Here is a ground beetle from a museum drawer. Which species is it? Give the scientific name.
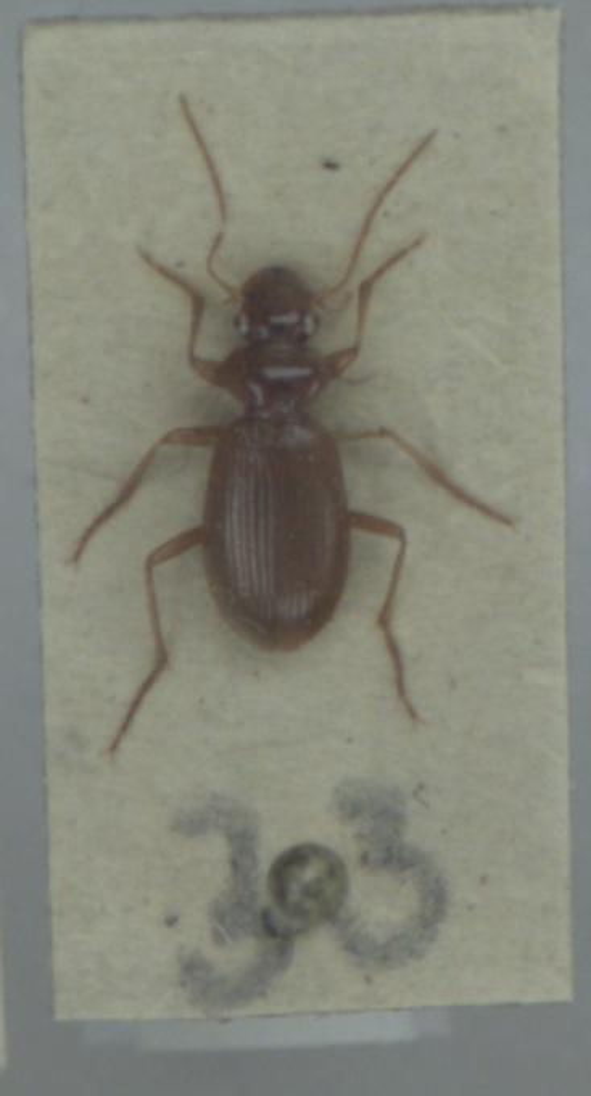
Leistus ferrugineus
